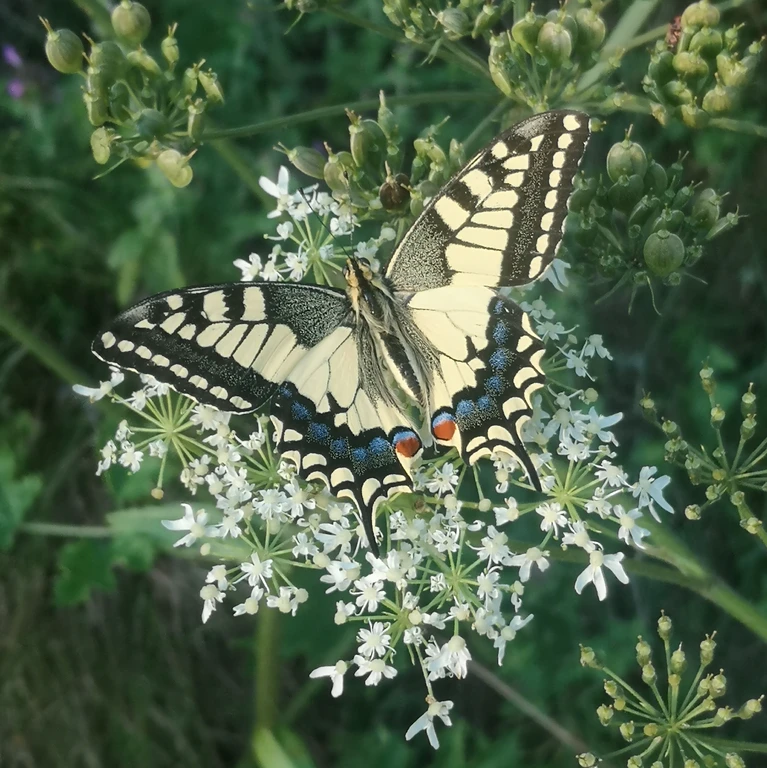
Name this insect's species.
Papilio machaon
